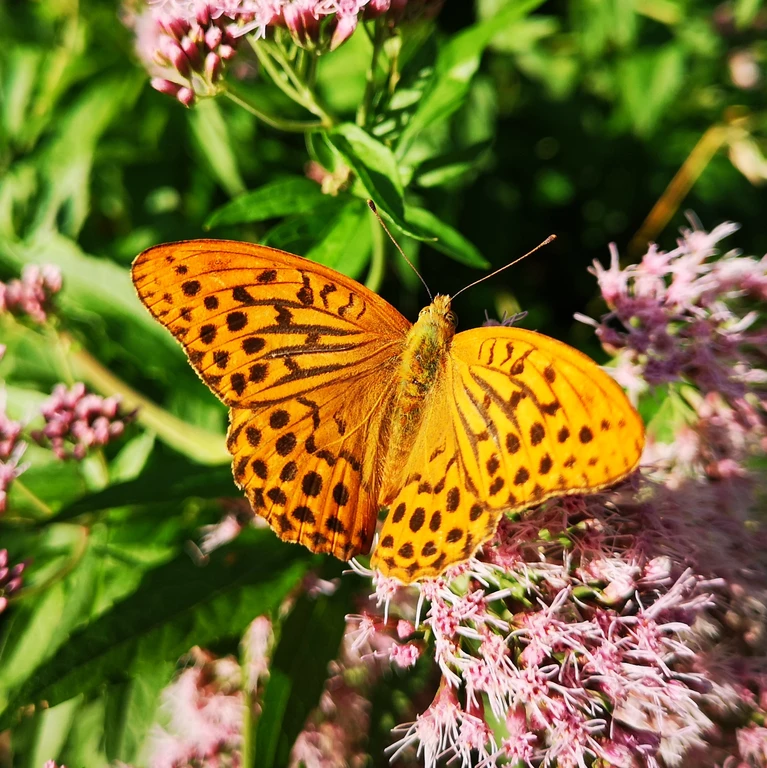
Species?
Argynnis paphia
